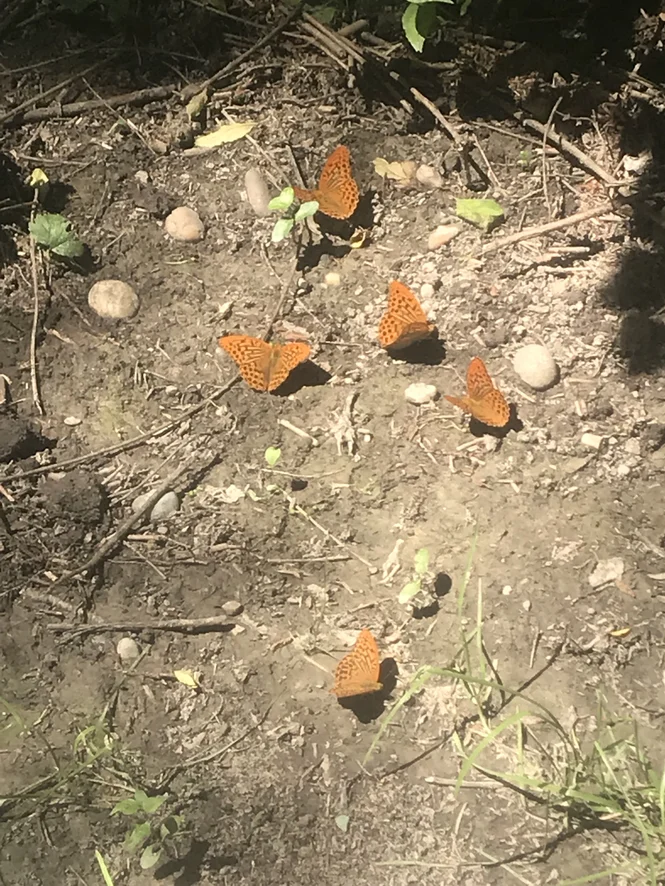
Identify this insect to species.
Argynnis paphia
